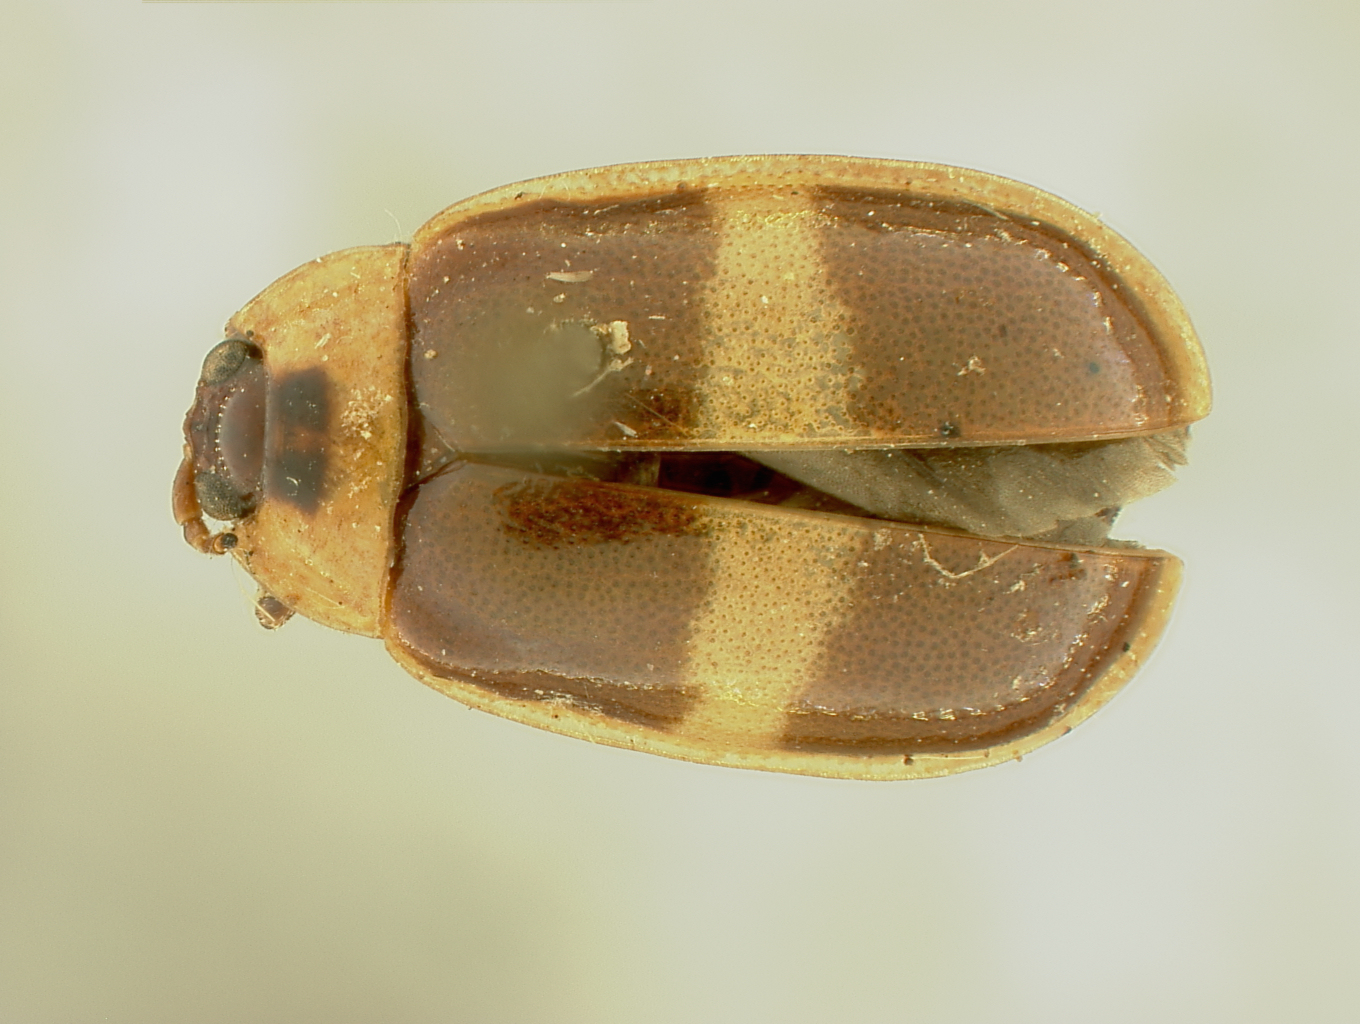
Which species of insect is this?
Omophoita succincta
